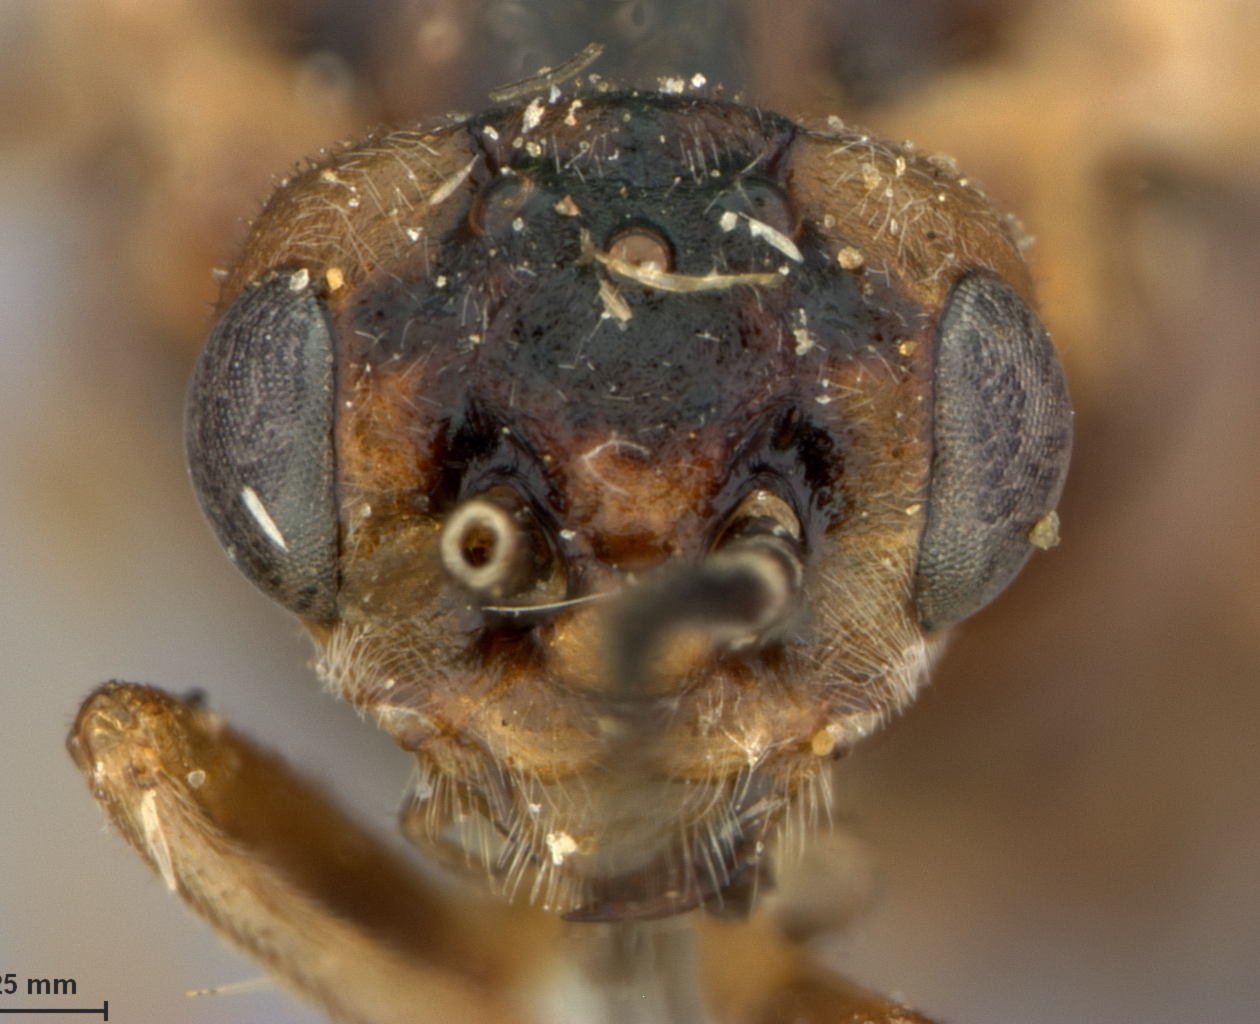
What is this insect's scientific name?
Pontania kukakiana
